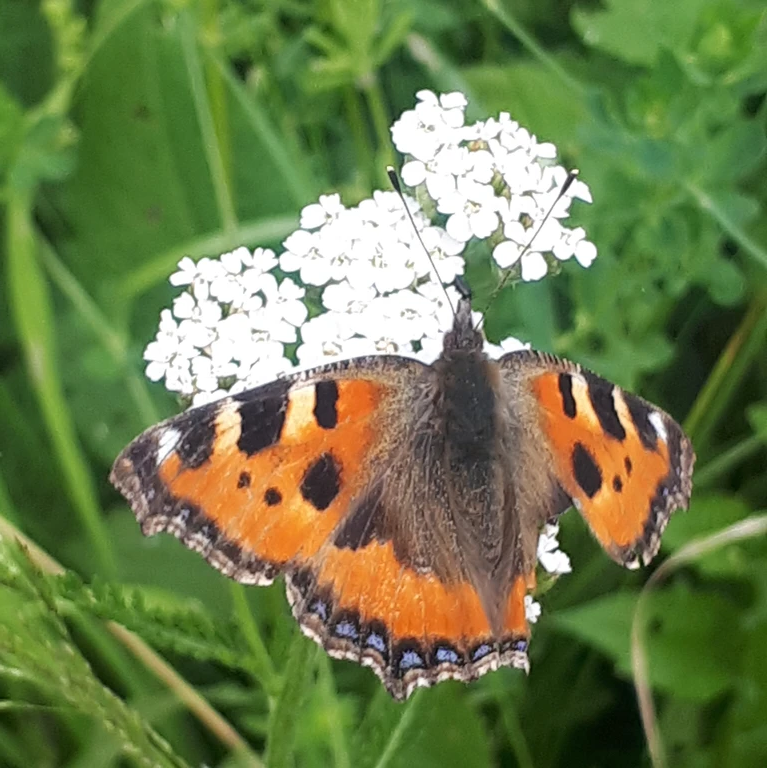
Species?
Aglais urticae
